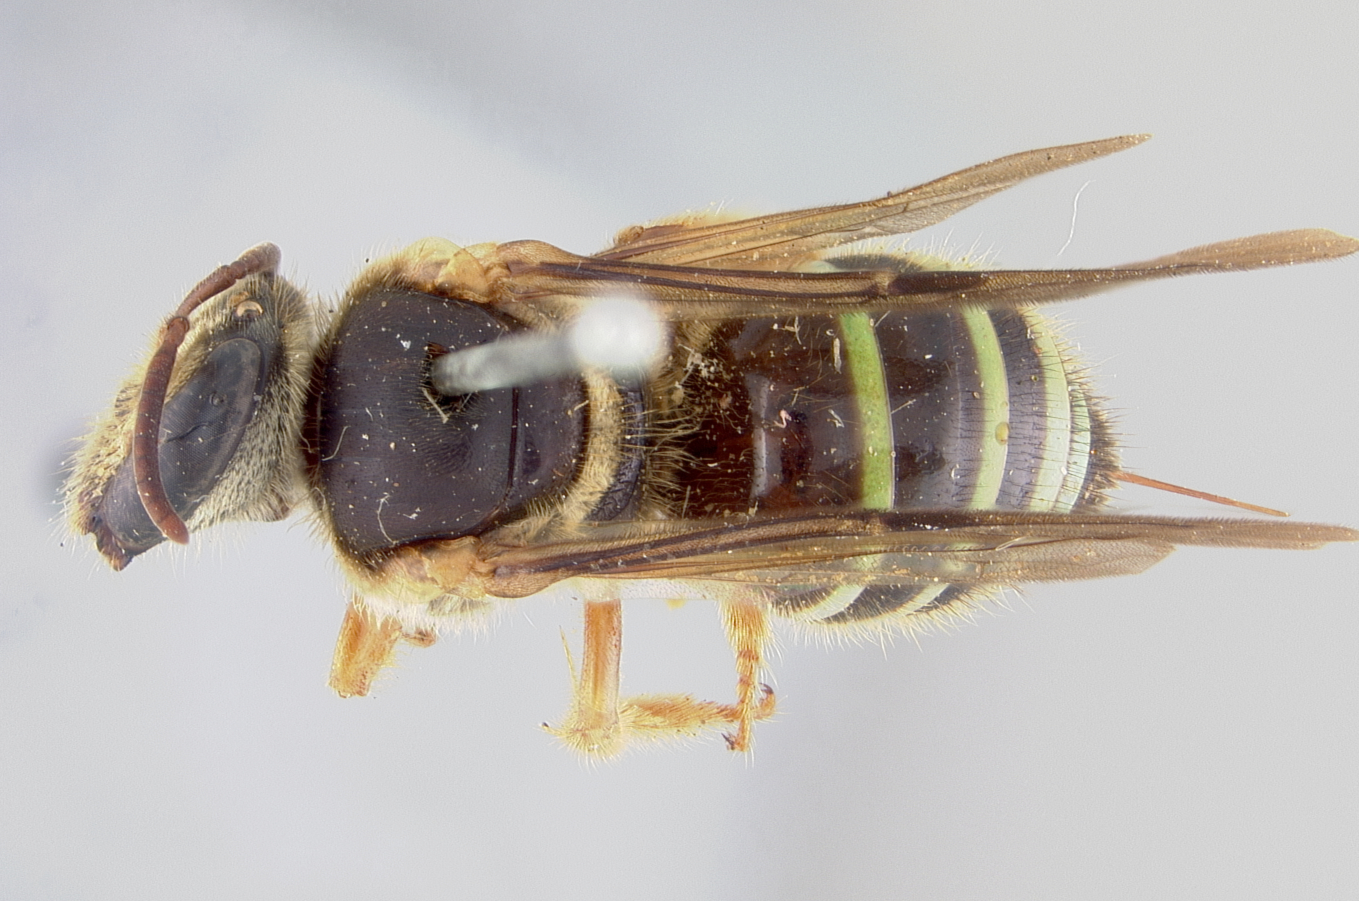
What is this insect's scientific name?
Nomia tuberculifrons
